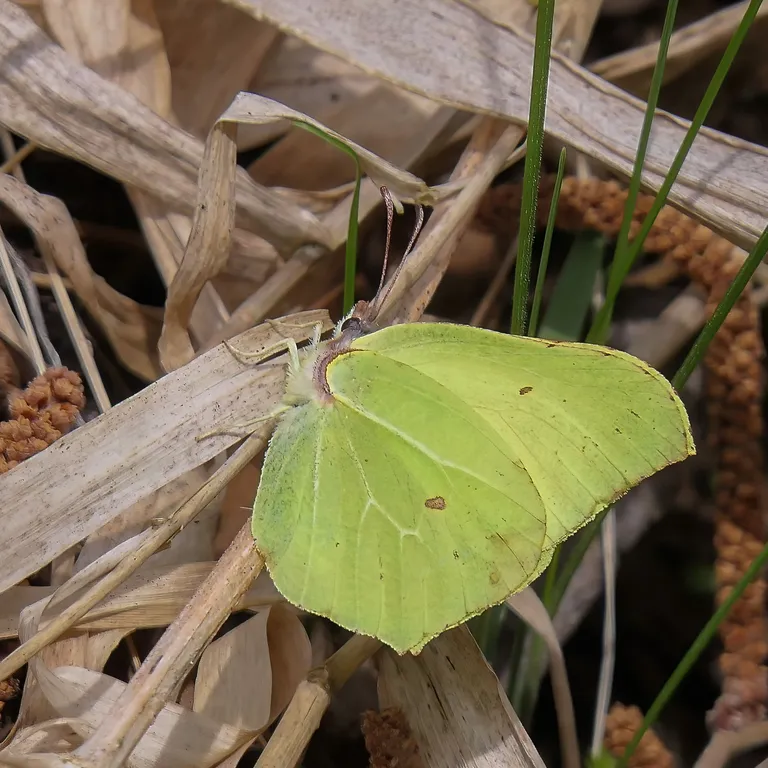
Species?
Gonepteryx rhamni
